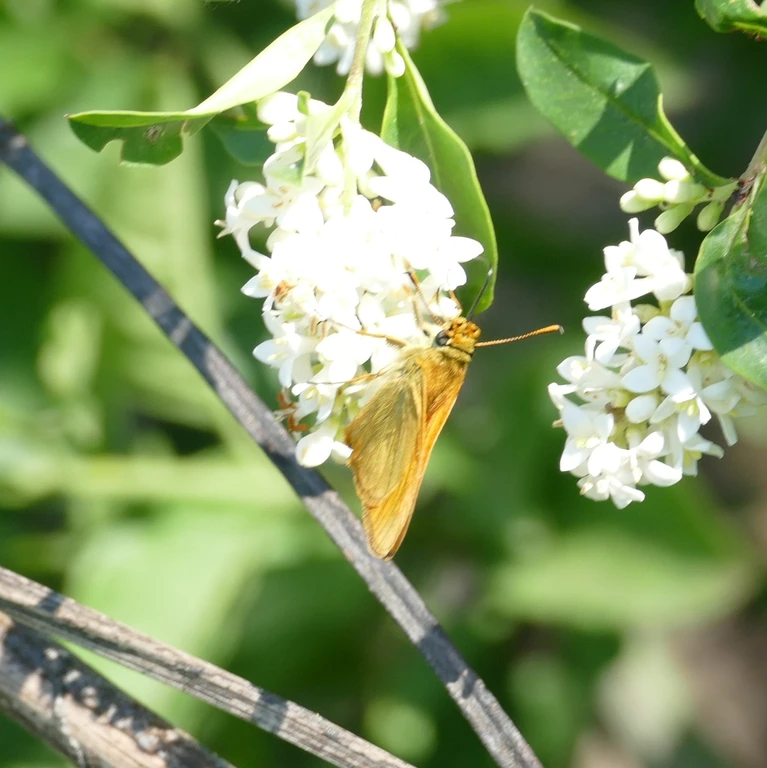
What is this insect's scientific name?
Ochlodes sylvanus (also Ochlodes venata)
